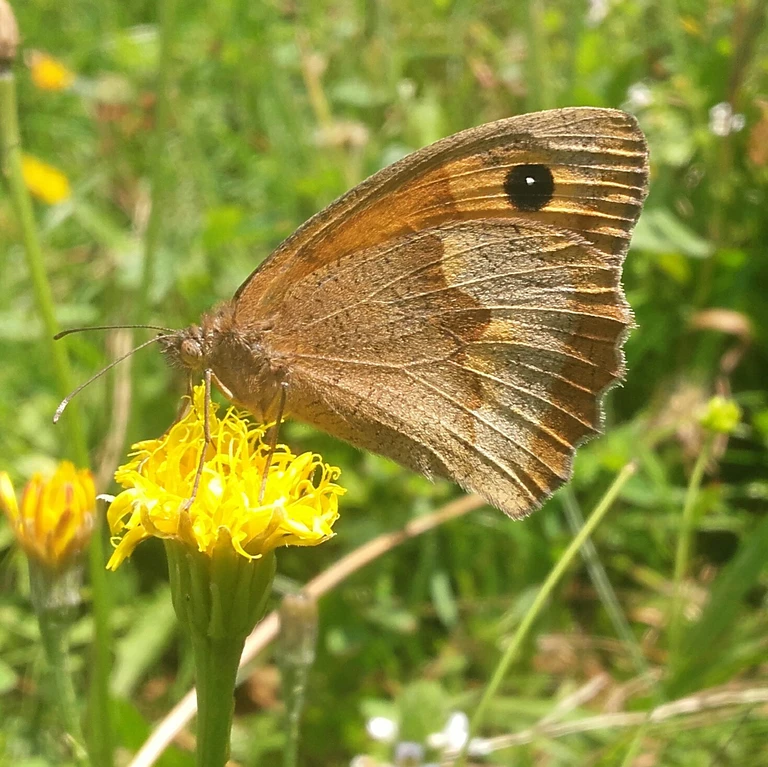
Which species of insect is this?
Maniola jurtina
